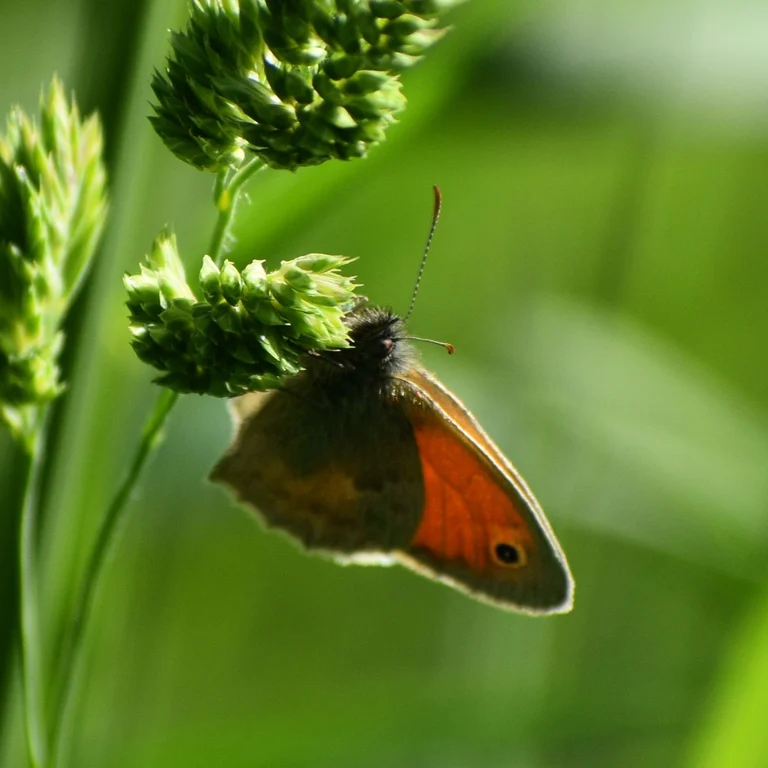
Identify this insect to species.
Coenonympha pamphilus
